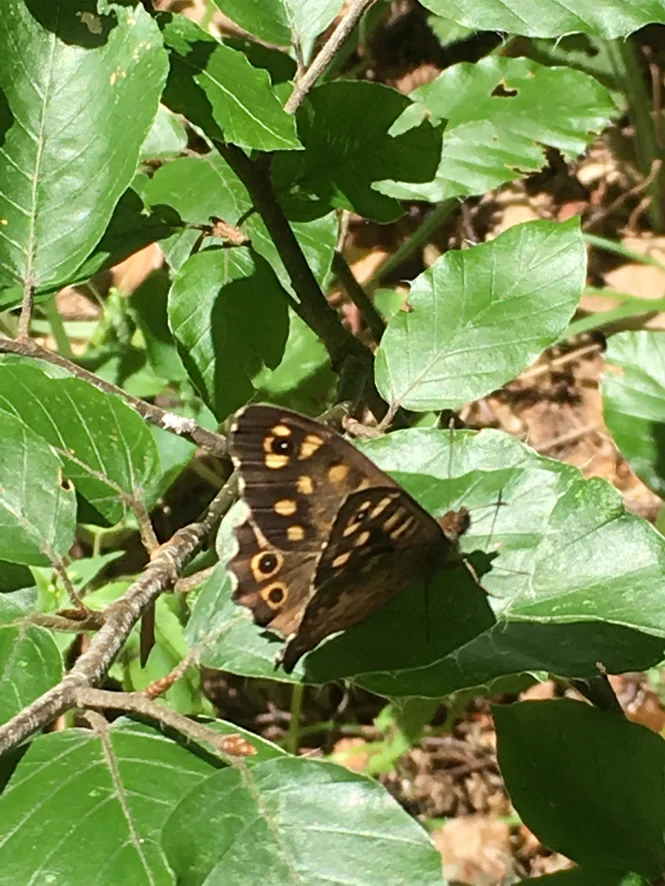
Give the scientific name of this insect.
Pararge aegeria
